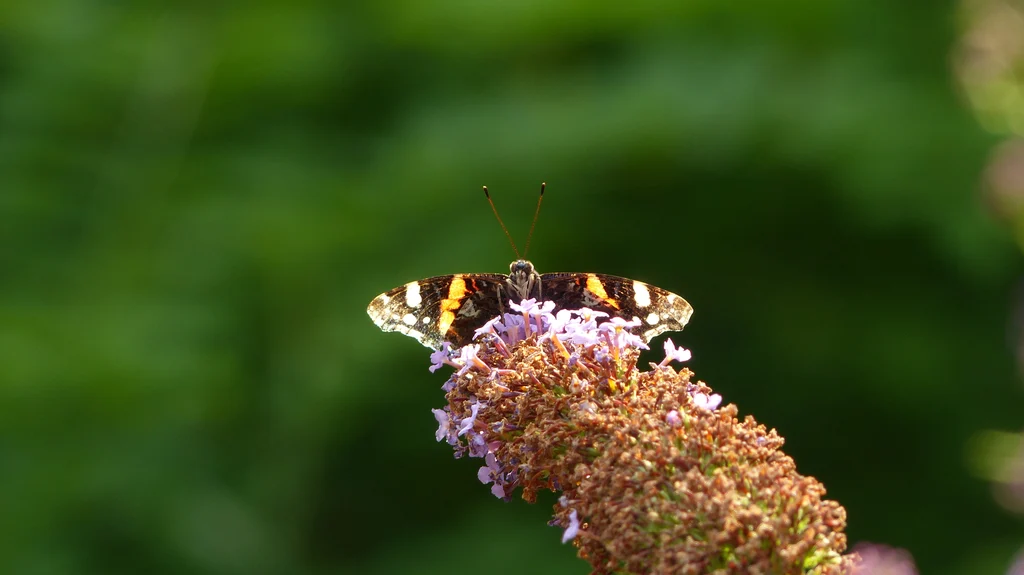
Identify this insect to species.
Vanessa atalanta
